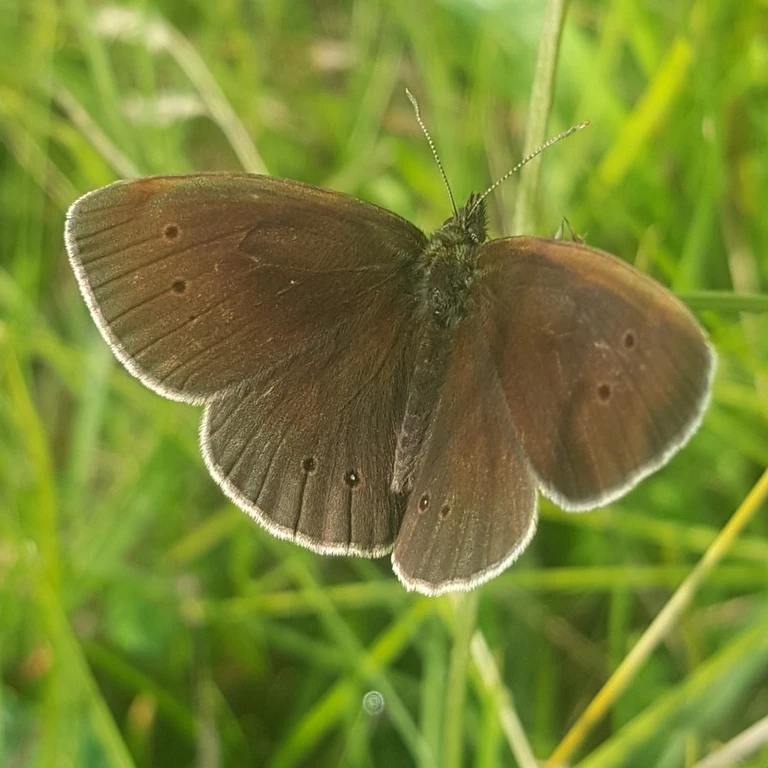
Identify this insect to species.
Aphantopus hyperantus
